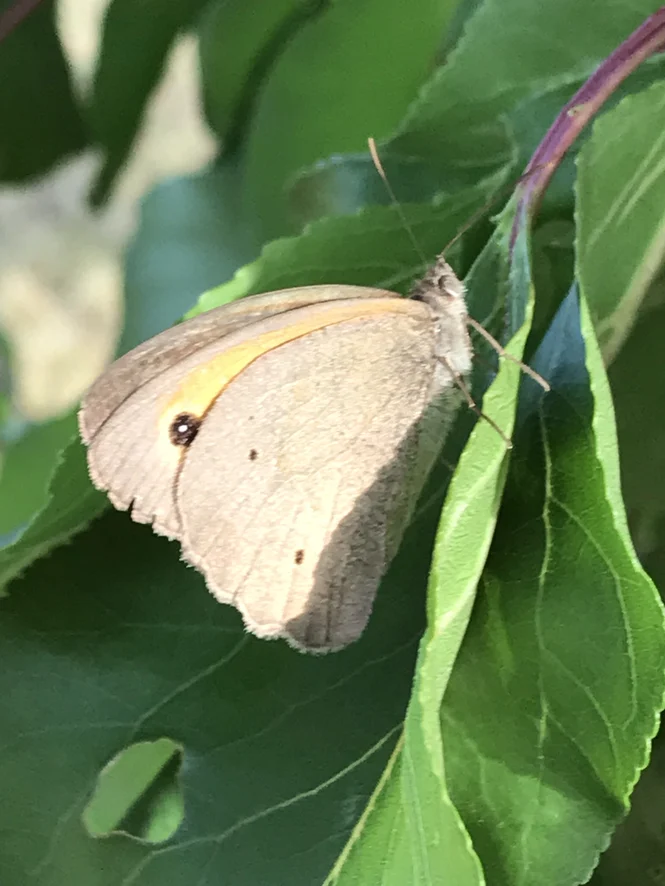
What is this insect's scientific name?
Maniola jurtina
